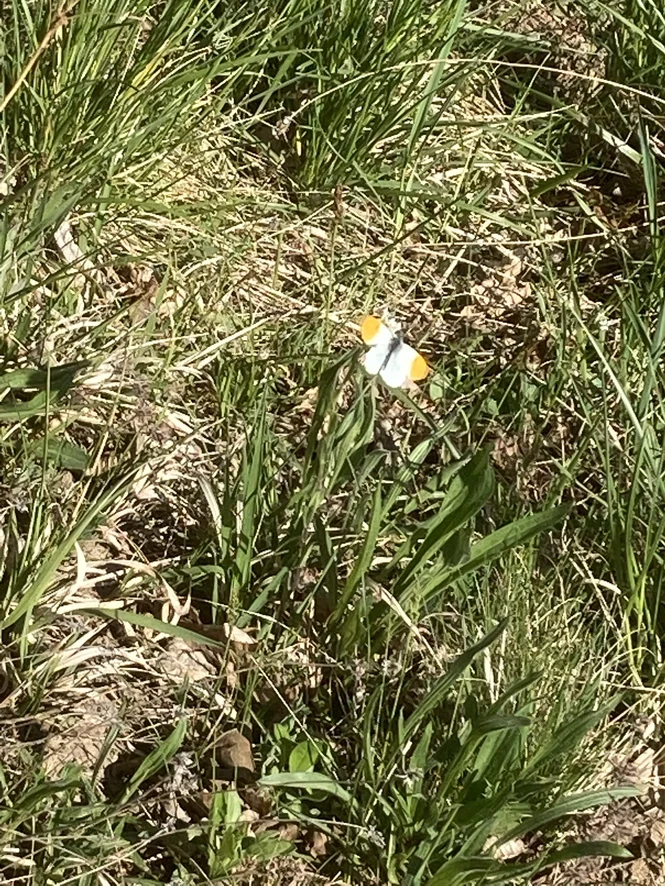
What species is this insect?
Anthocharis cardamines
